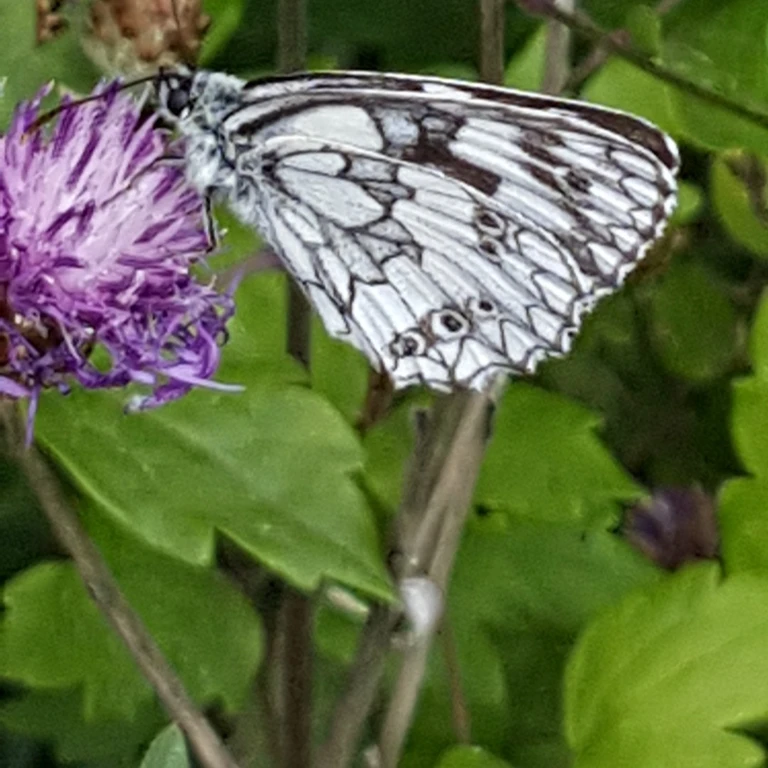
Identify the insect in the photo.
Melanargia galathea
